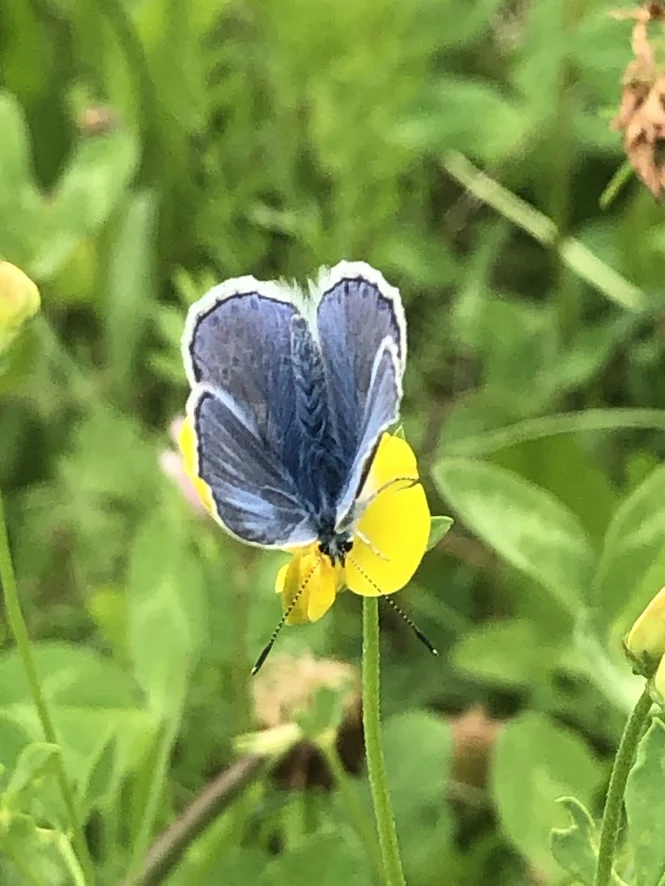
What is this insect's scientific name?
Polyommatus icarus
